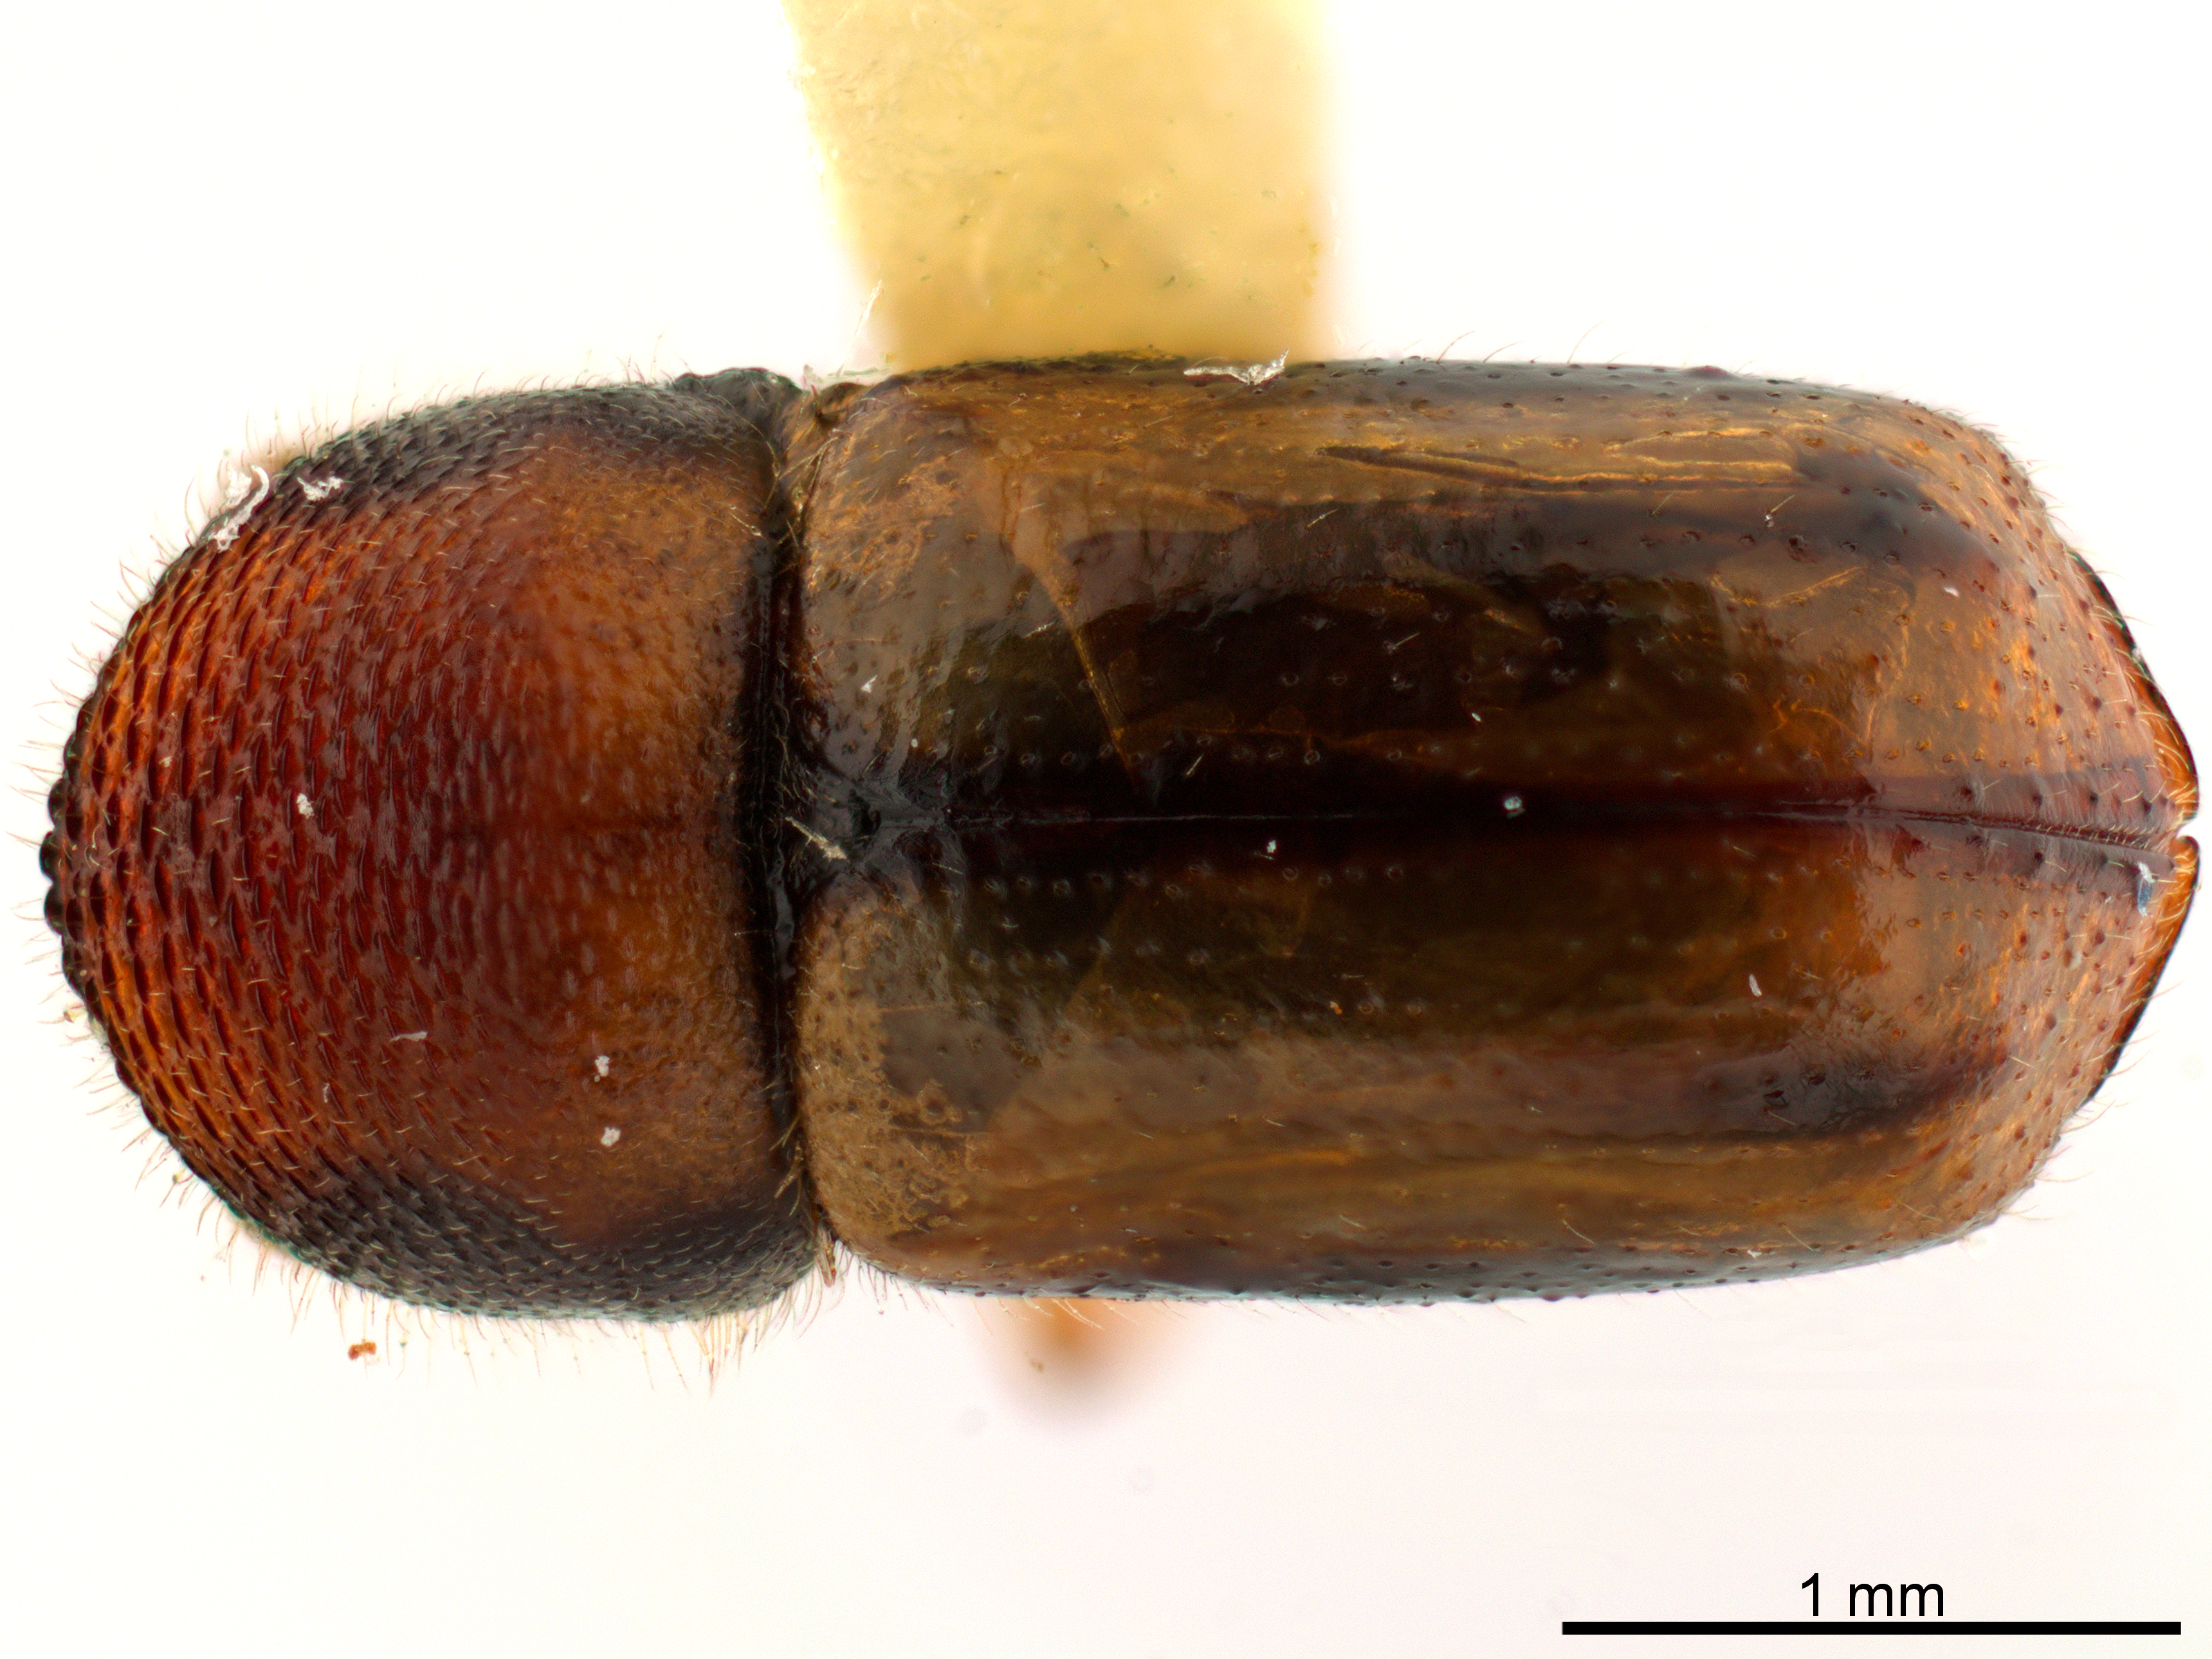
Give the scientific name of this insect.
Trypodendron niponicum
